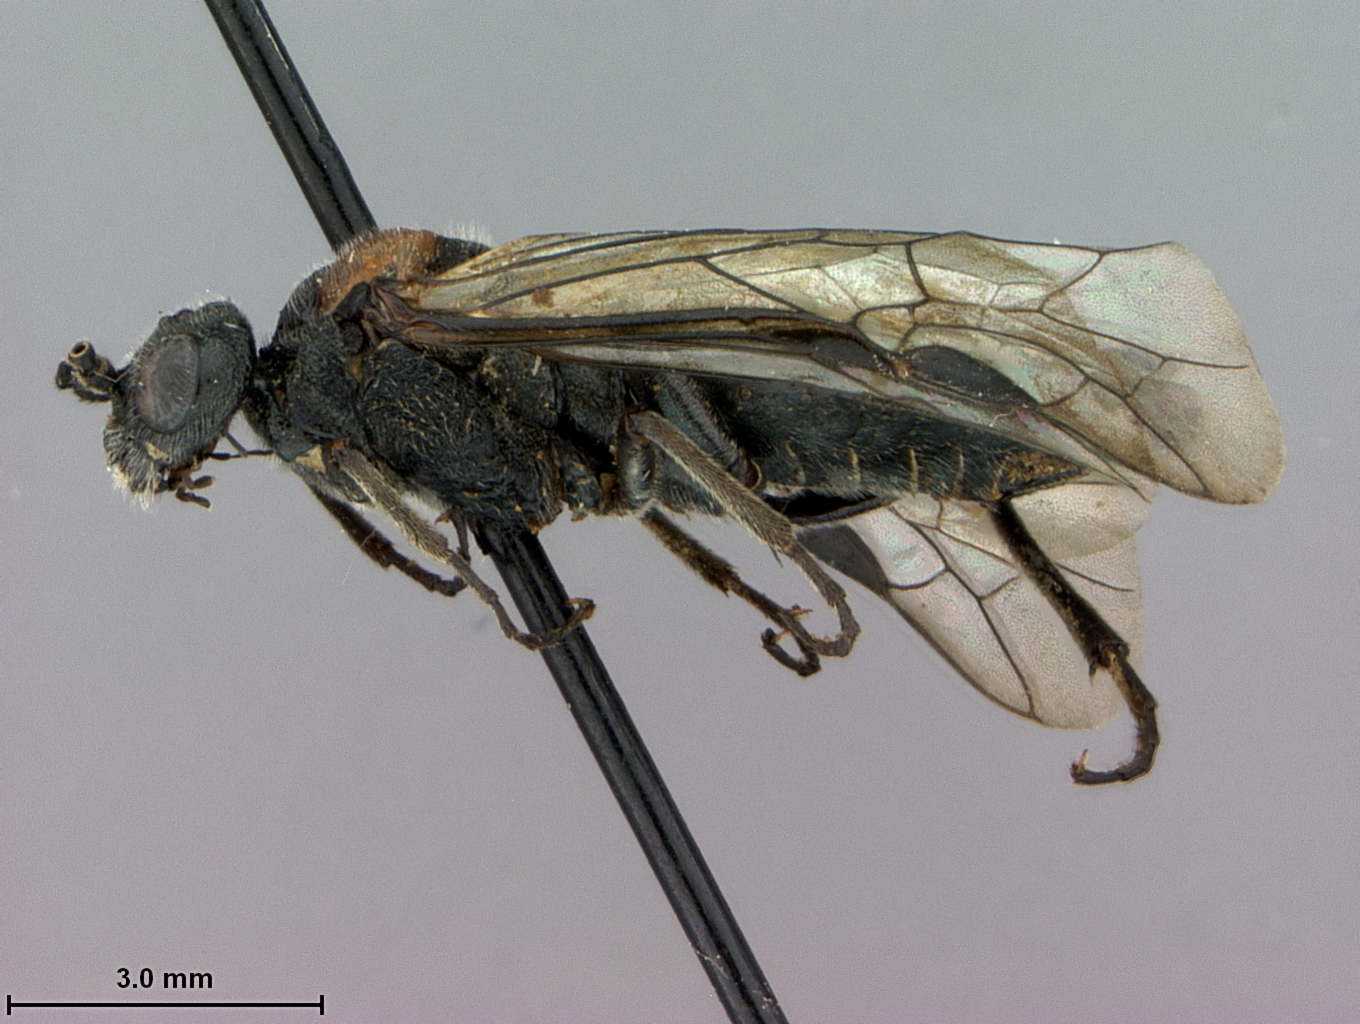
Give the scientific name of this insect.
Dolerus yokohamensis
